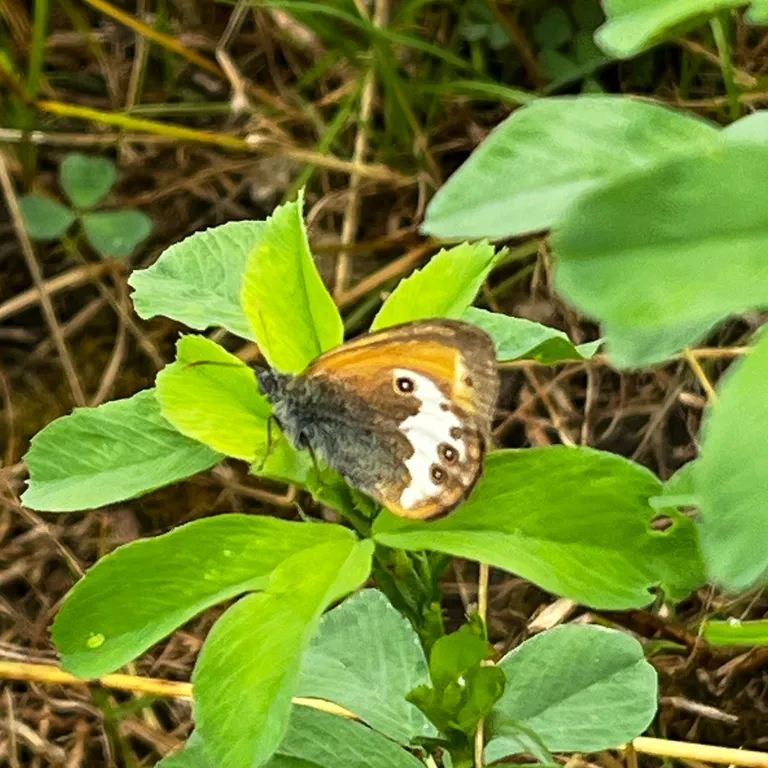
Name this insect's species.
Coenonympha arcania
